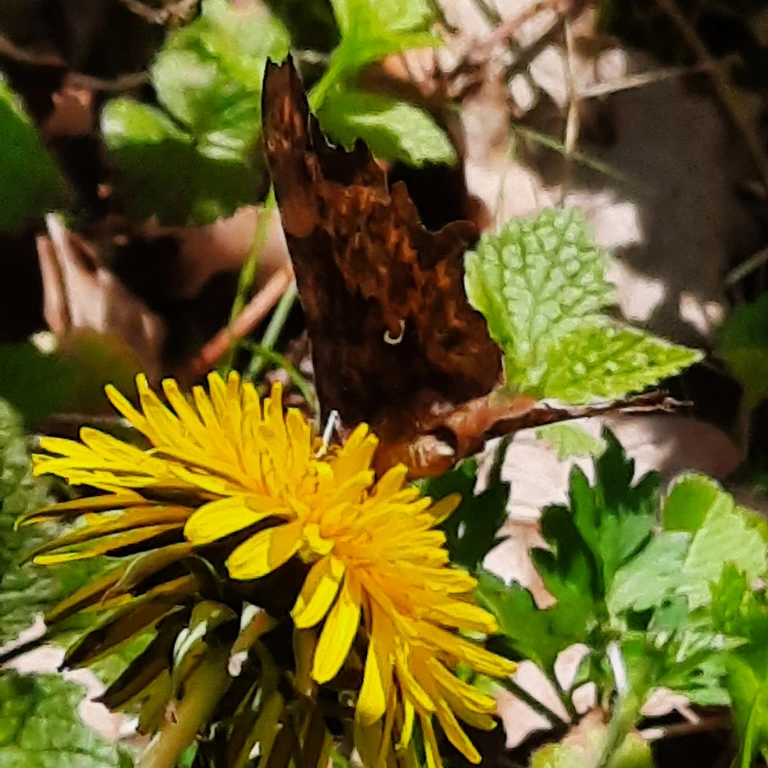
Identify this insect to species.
Polygonia c-album
